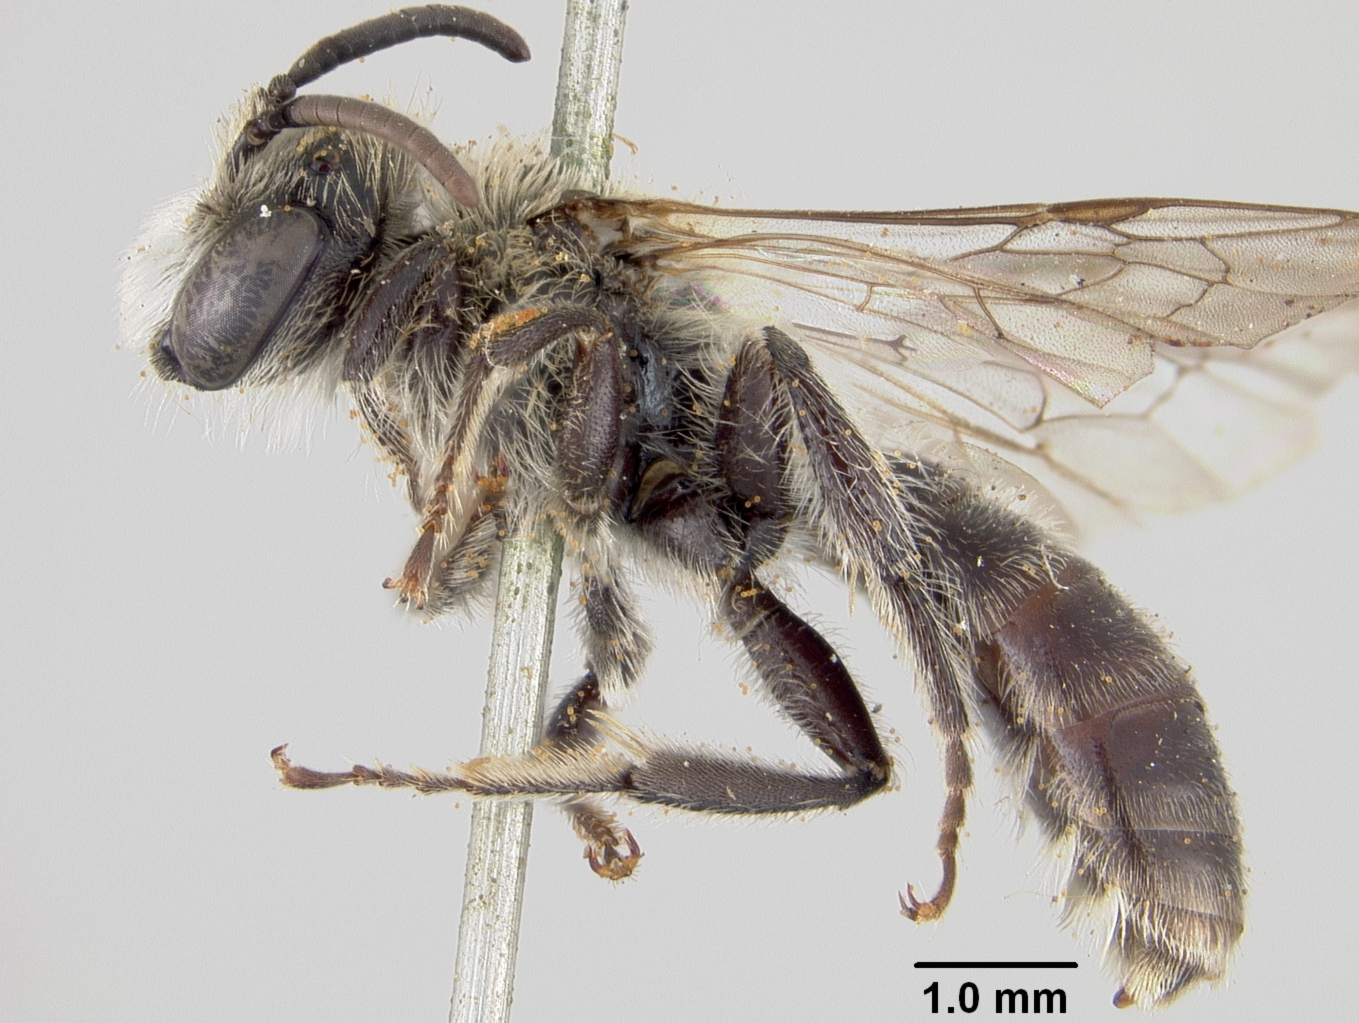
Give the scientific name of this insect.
Pasiphae leucostoma
